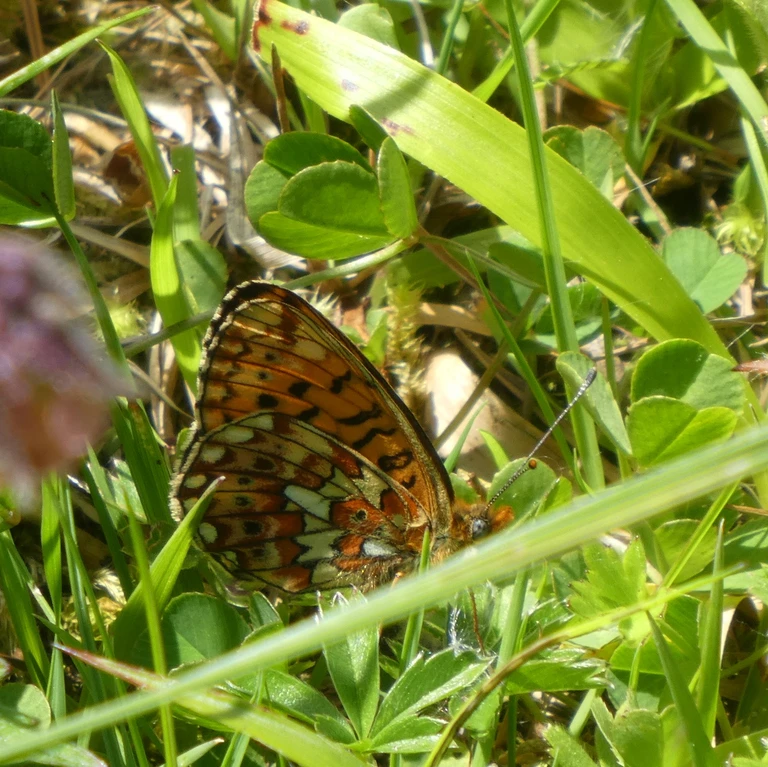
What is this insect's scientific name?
Boloria euphrosyne (also Clossiana euphrosyne)
